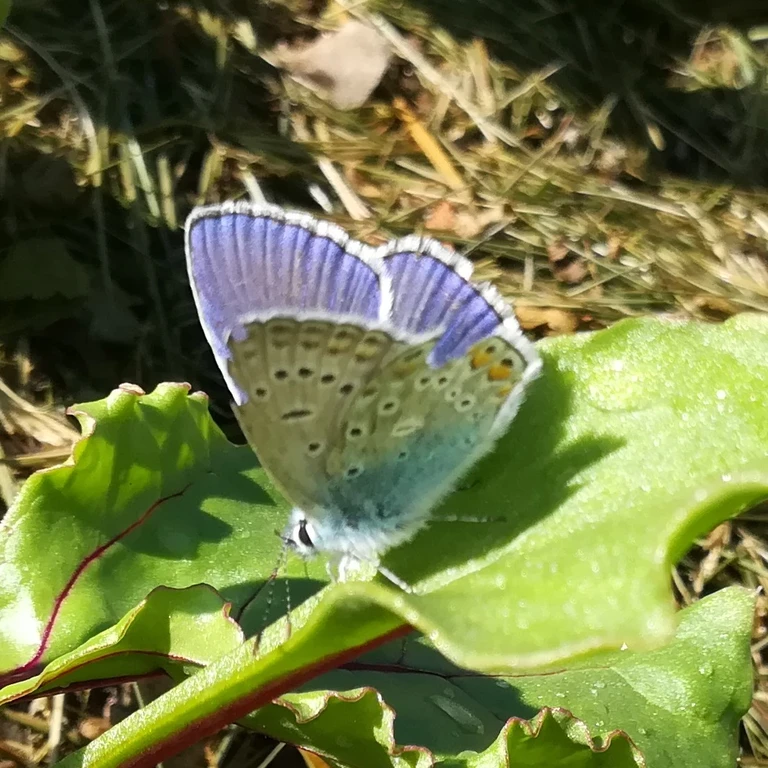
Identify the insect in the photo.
Polyommatus icarus
